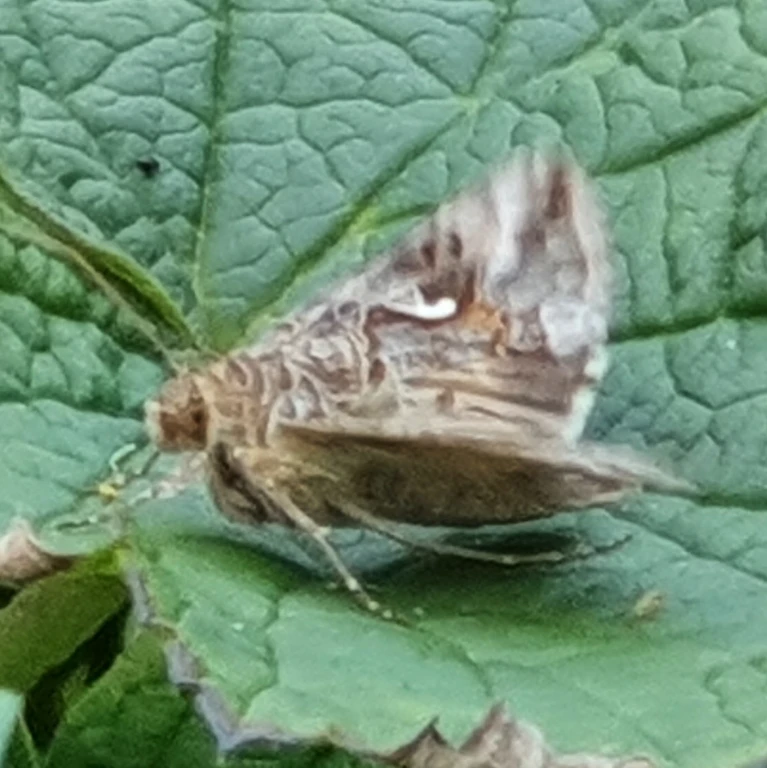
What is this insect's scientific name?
Autographa gamma
